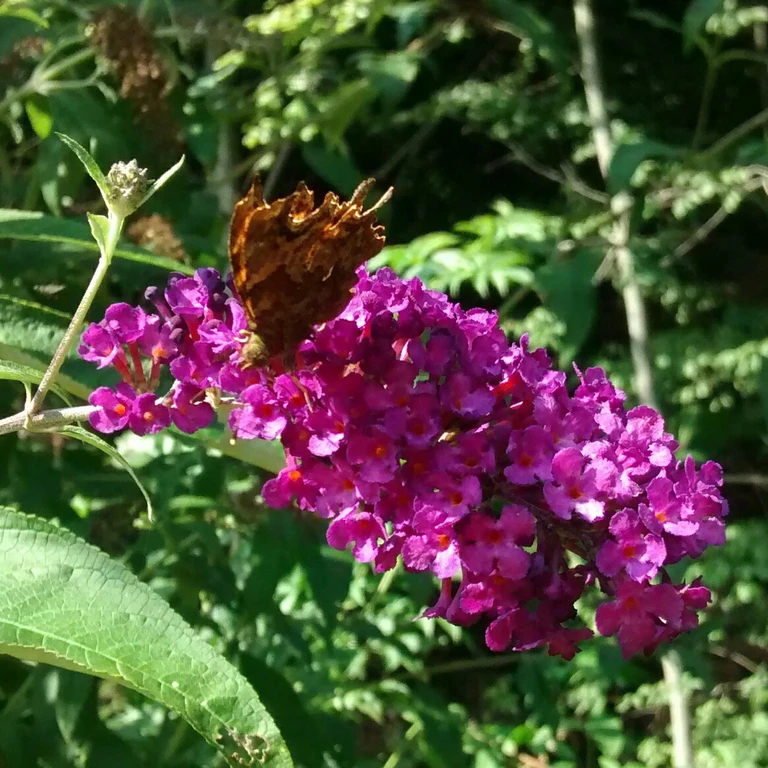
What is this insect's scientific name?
Polygonia c-album
